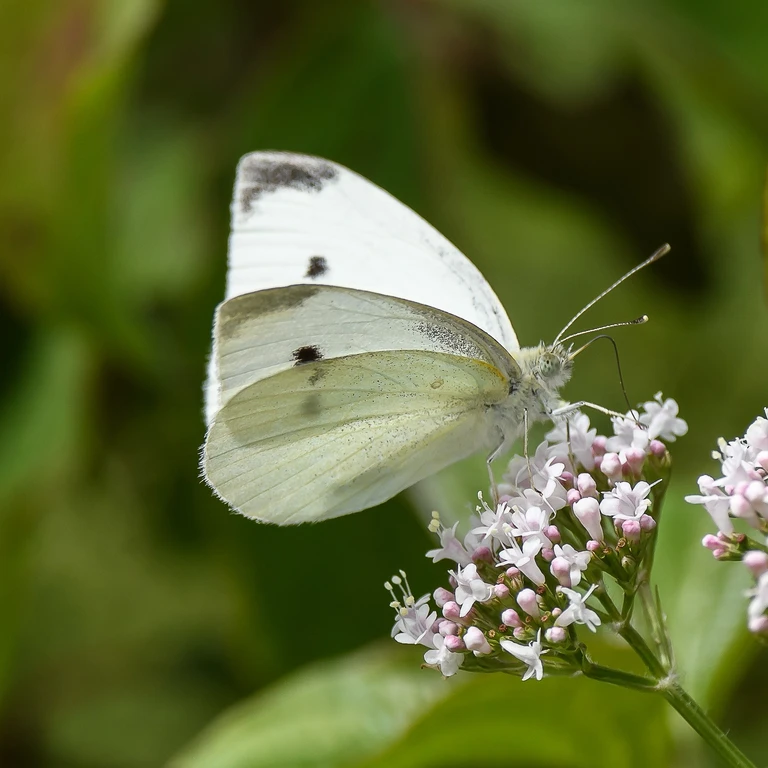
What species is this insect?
Pieris rapae
